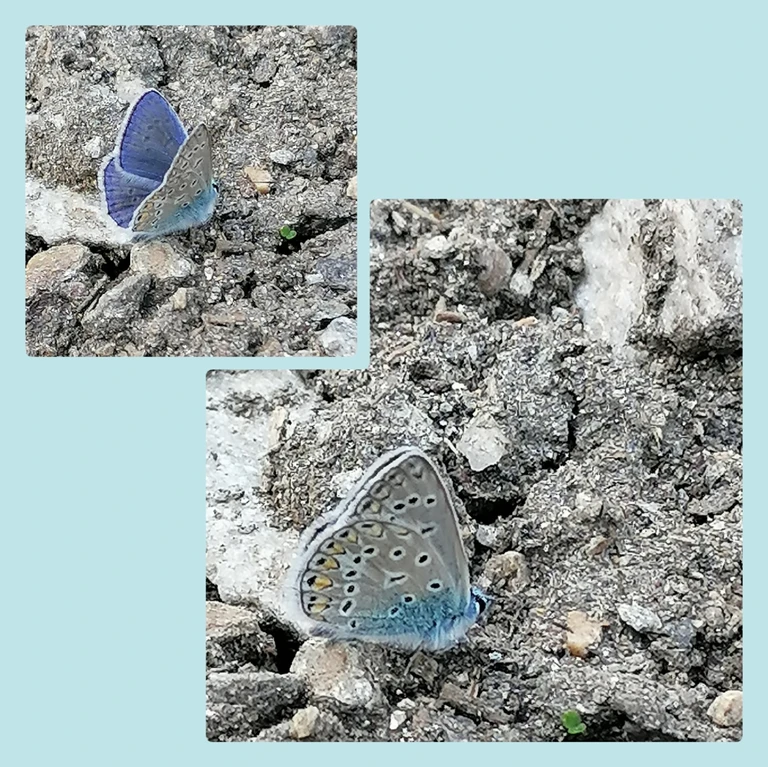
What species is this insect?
Polyommatus icarus
